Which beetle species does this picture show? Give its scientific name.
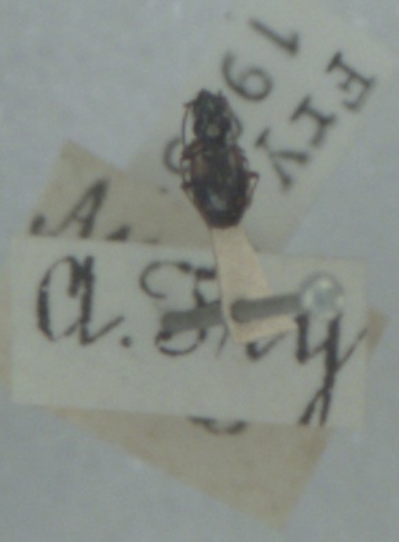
Bembidion quadrimaculatum
